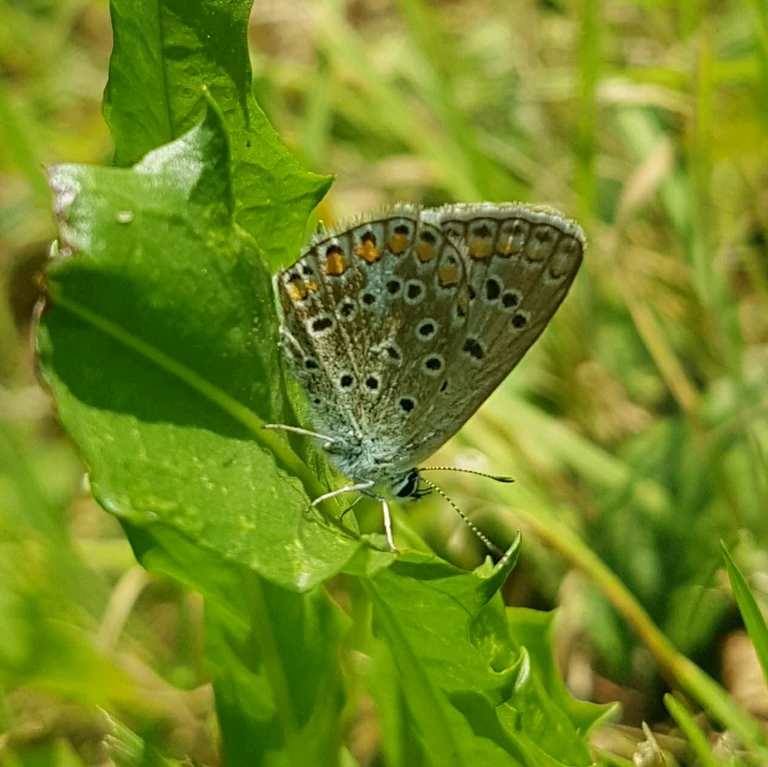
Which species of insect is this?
Polyommatus icarus
